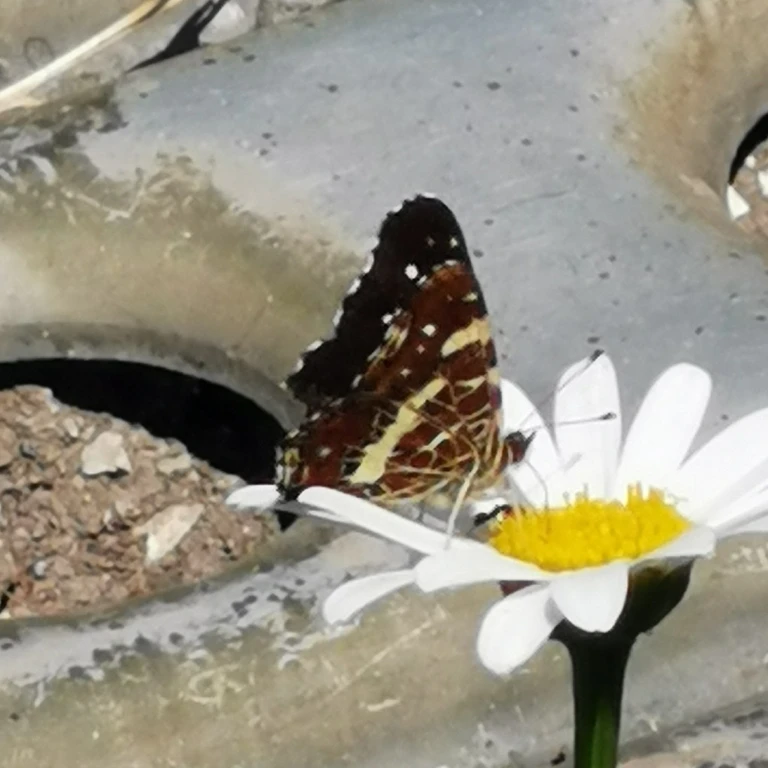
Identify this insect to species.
Araschnia levana
